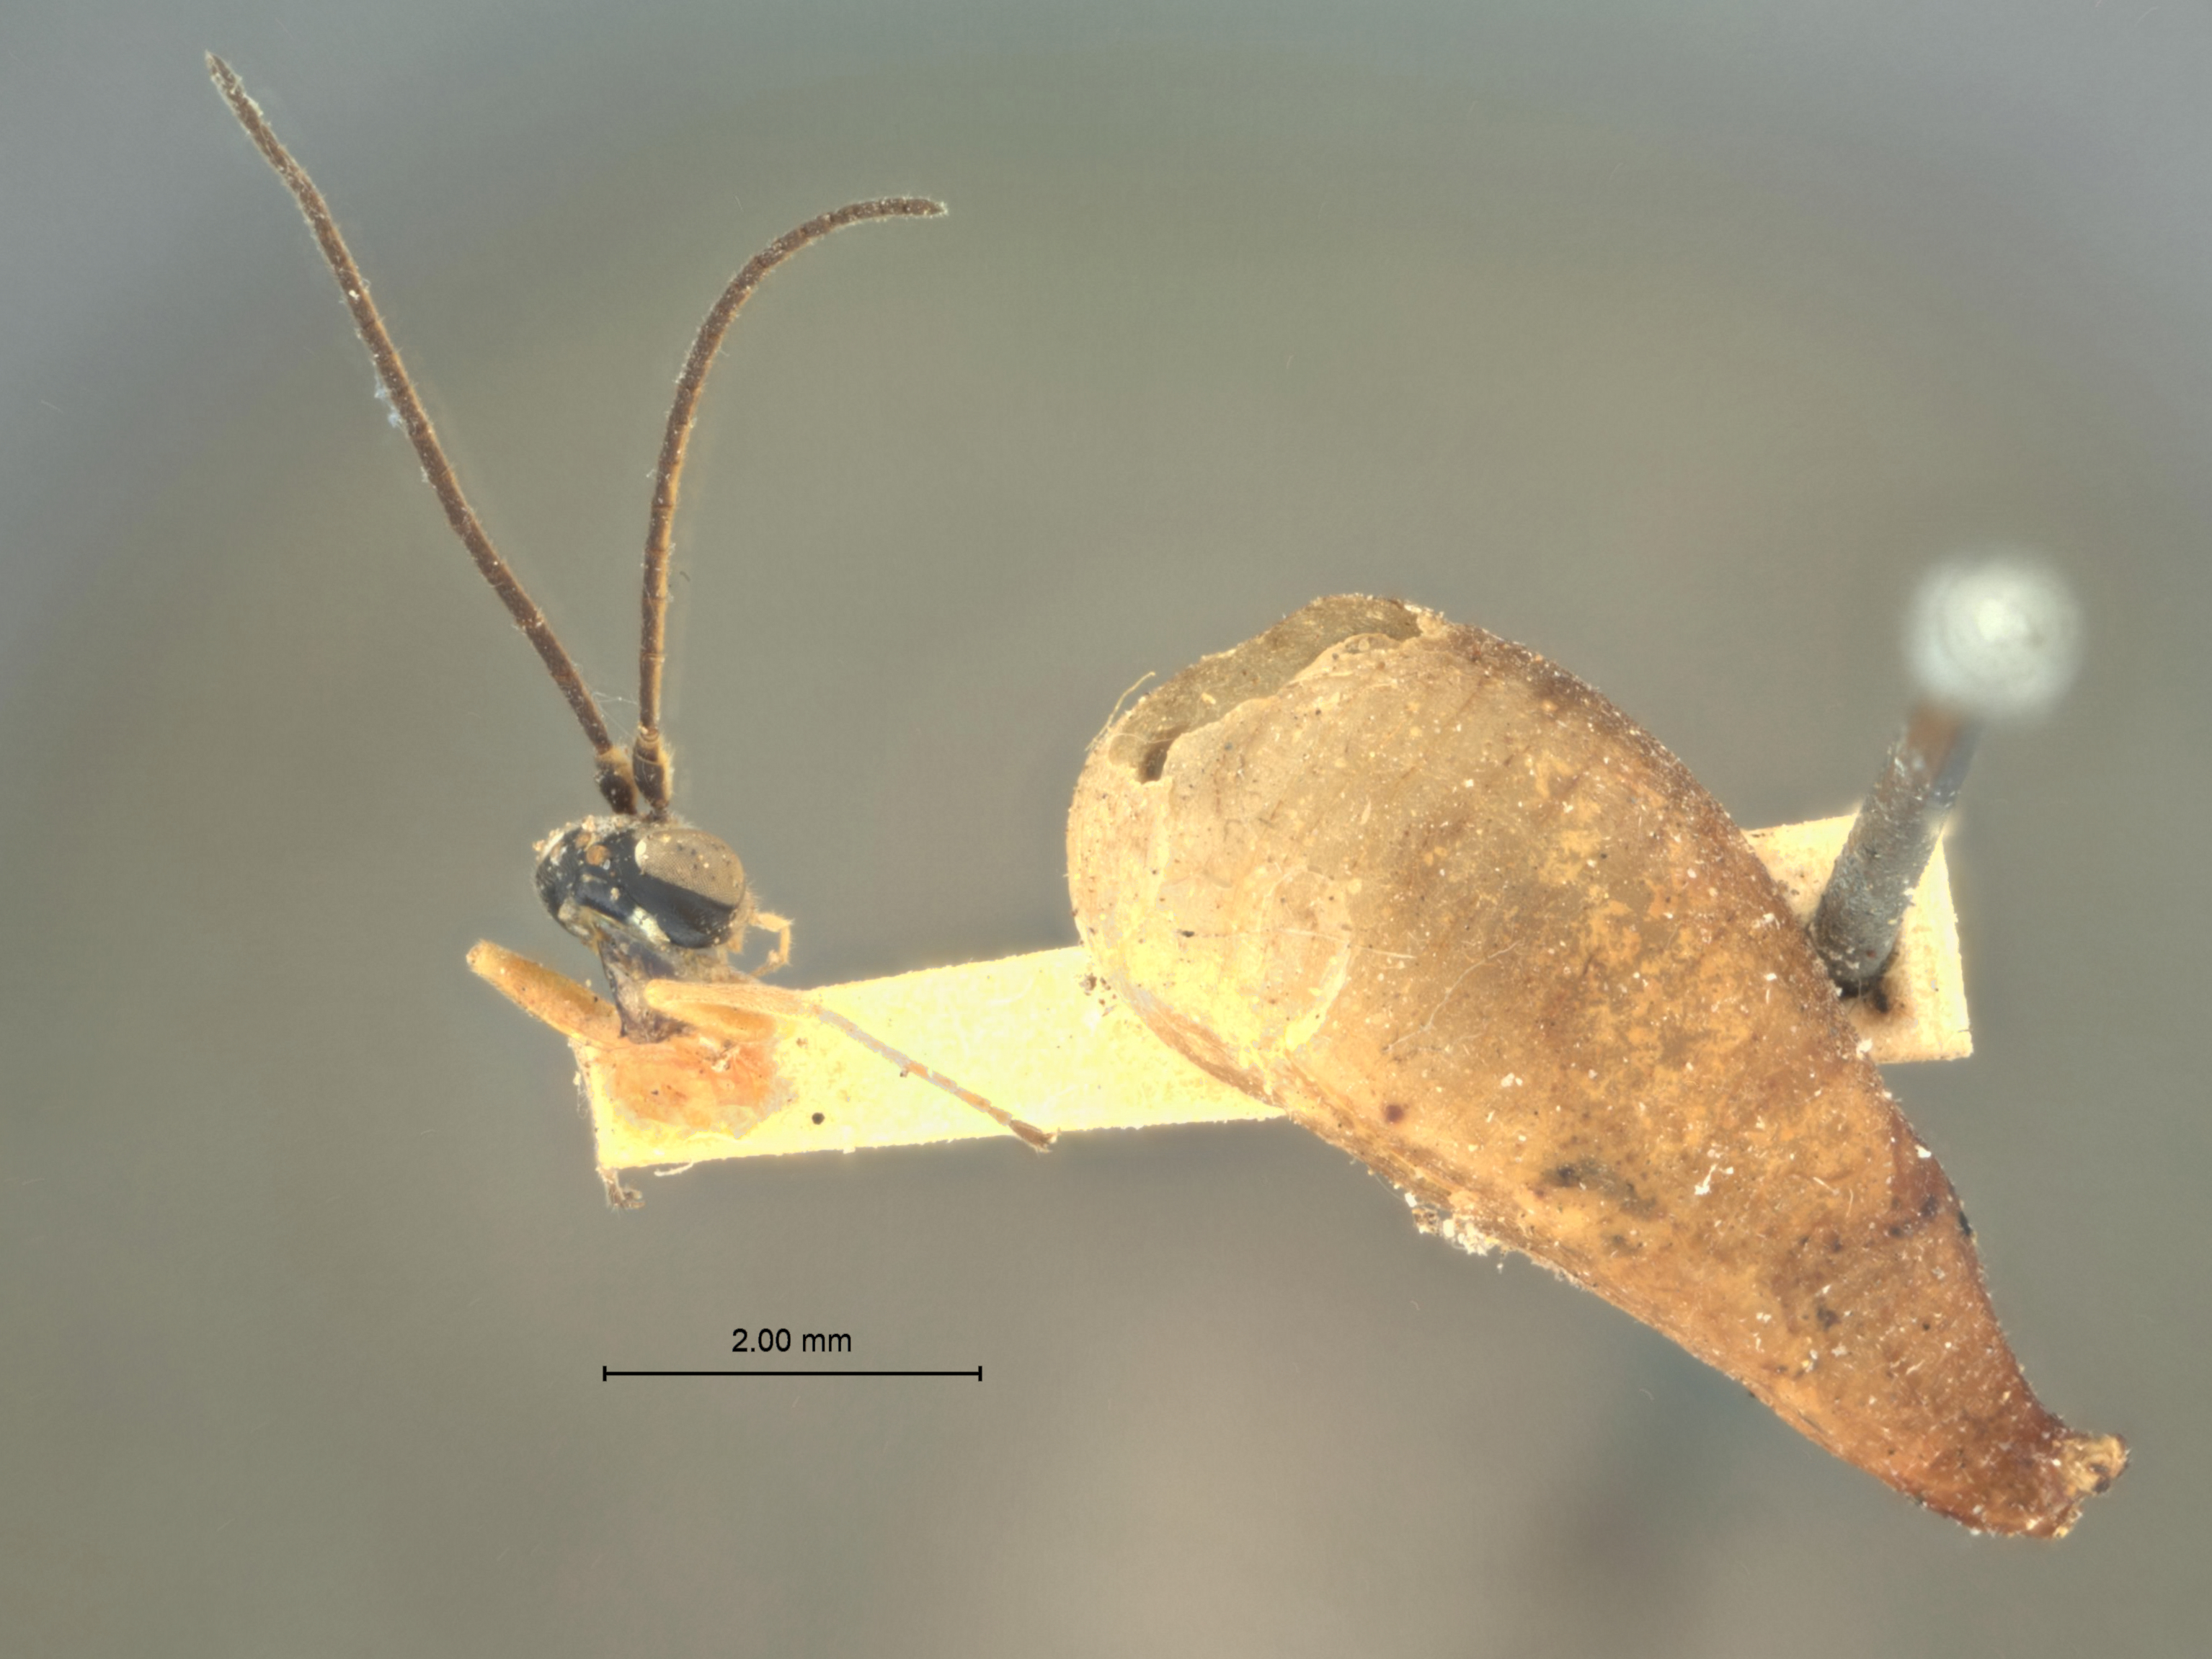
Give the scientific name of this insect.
Syrphoctonus atamensis
